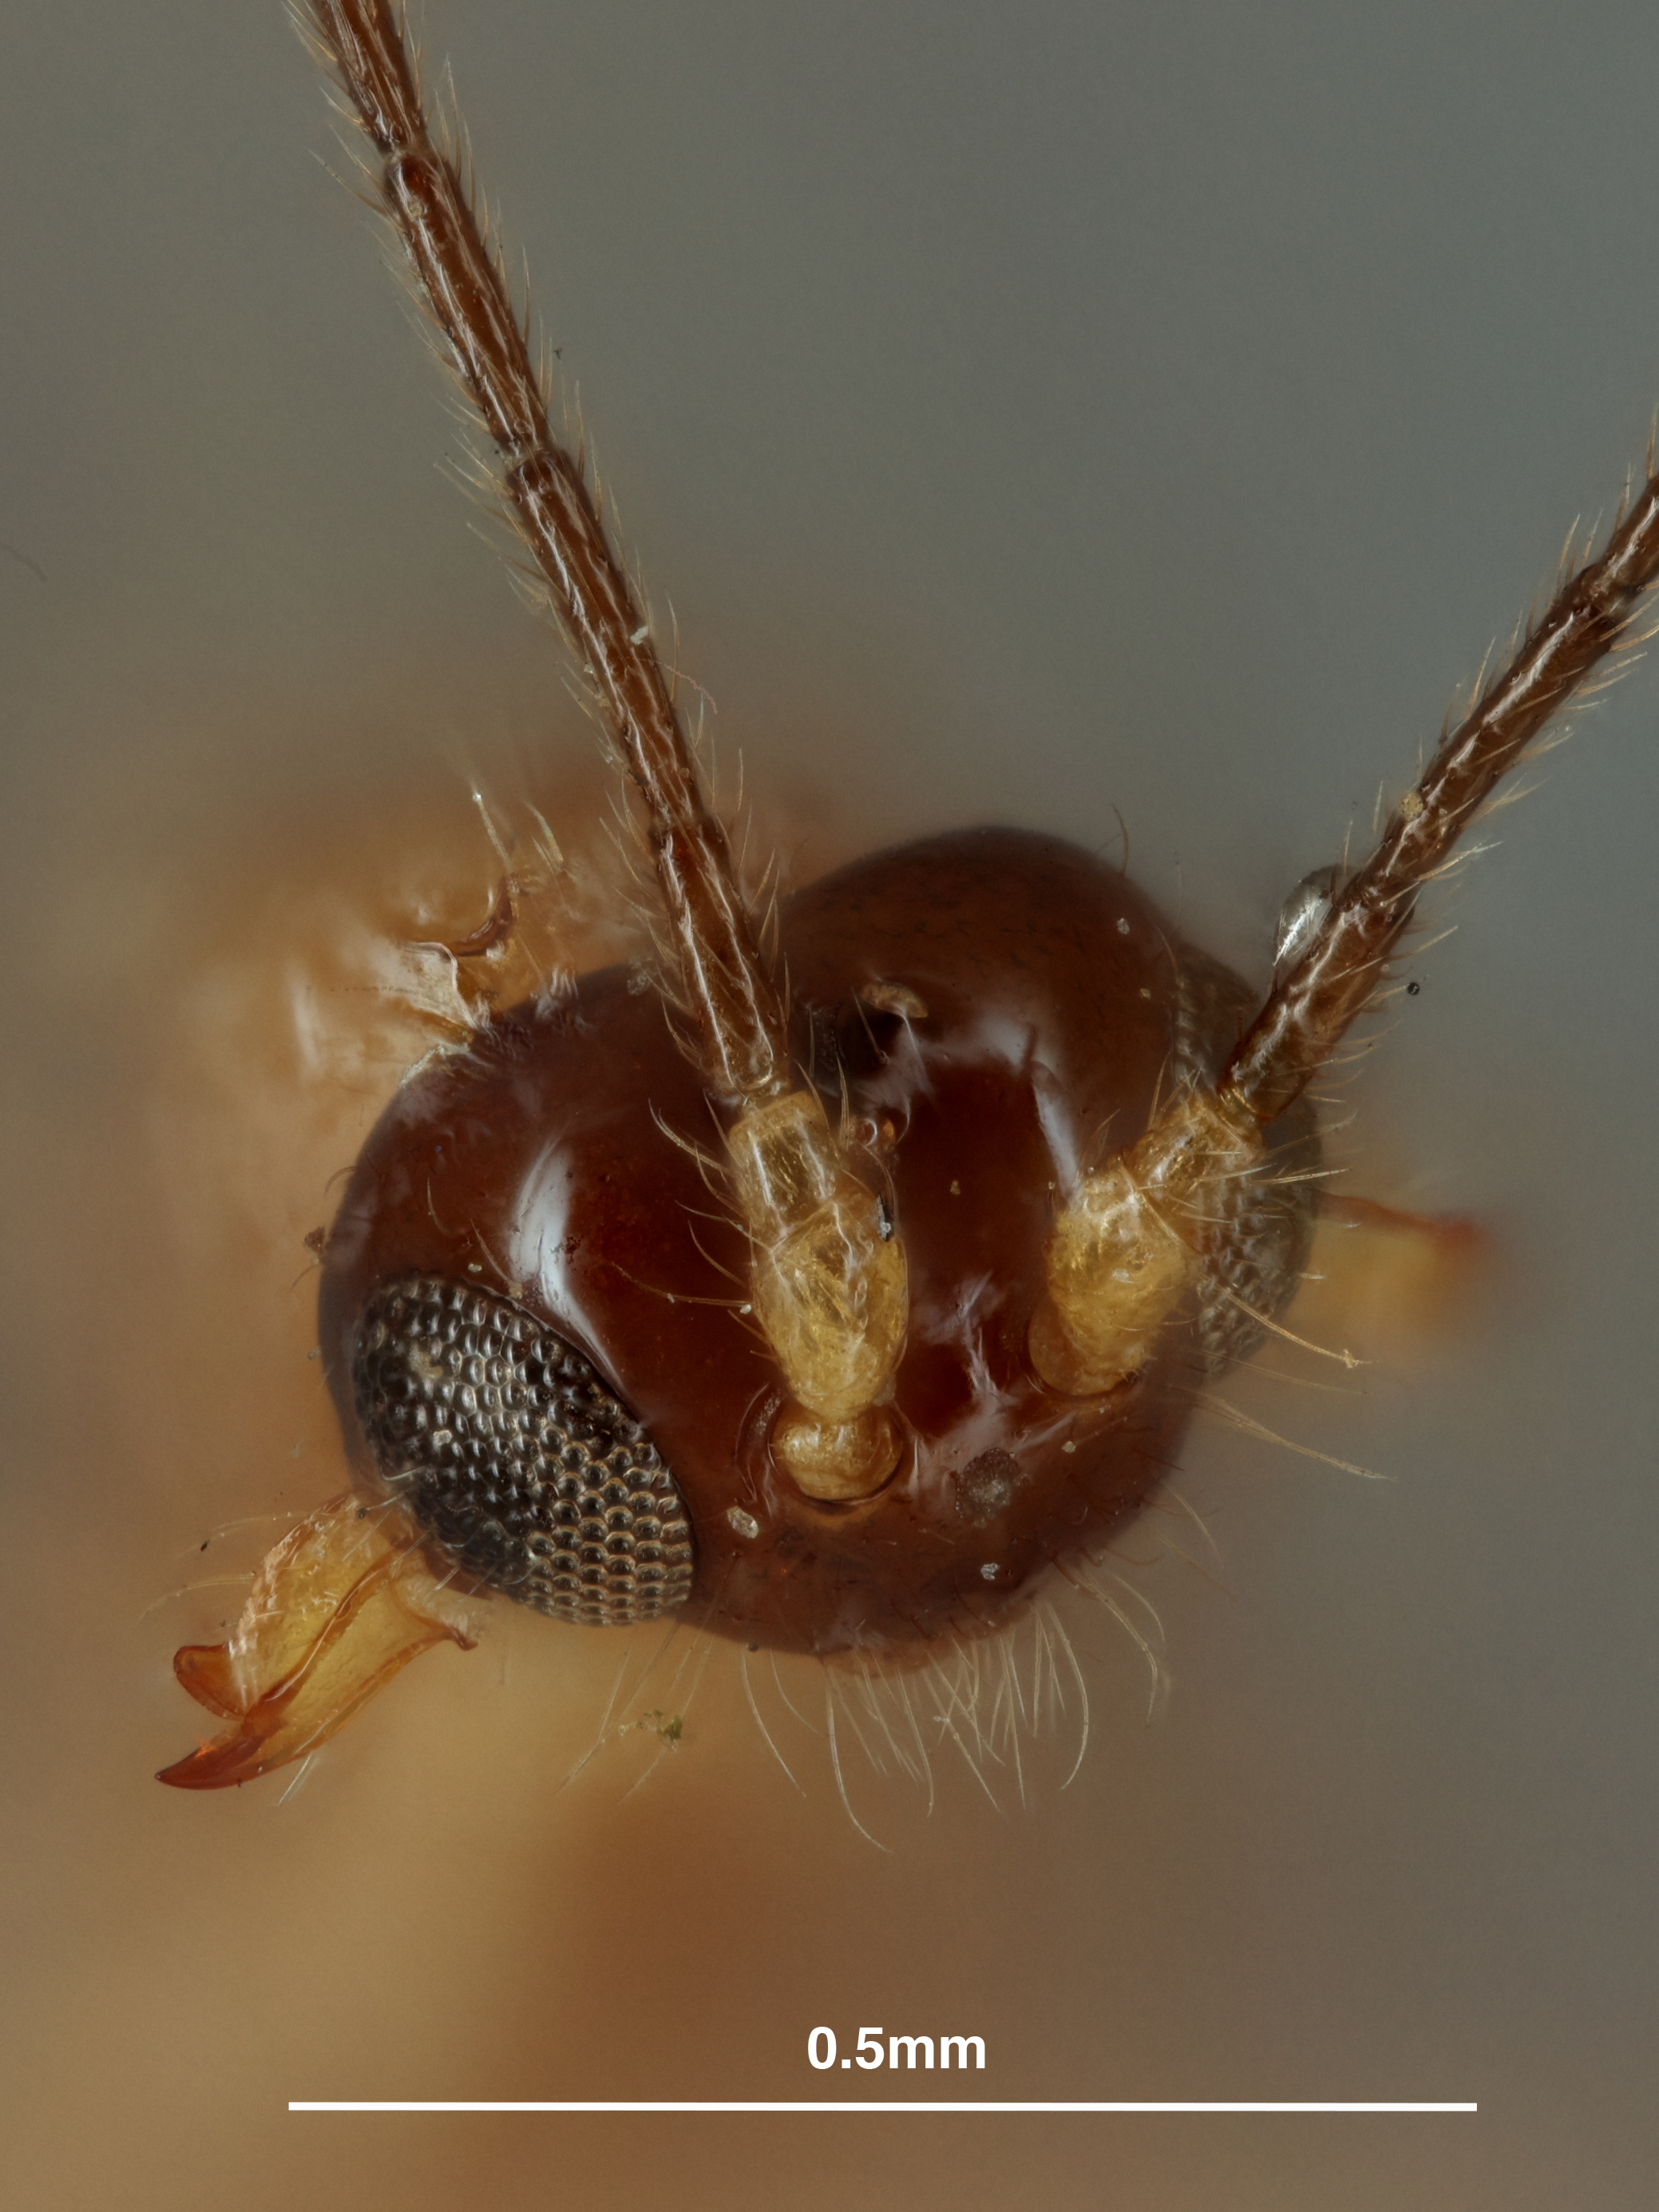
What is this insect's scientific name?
Phaenocarpa drosophilae
